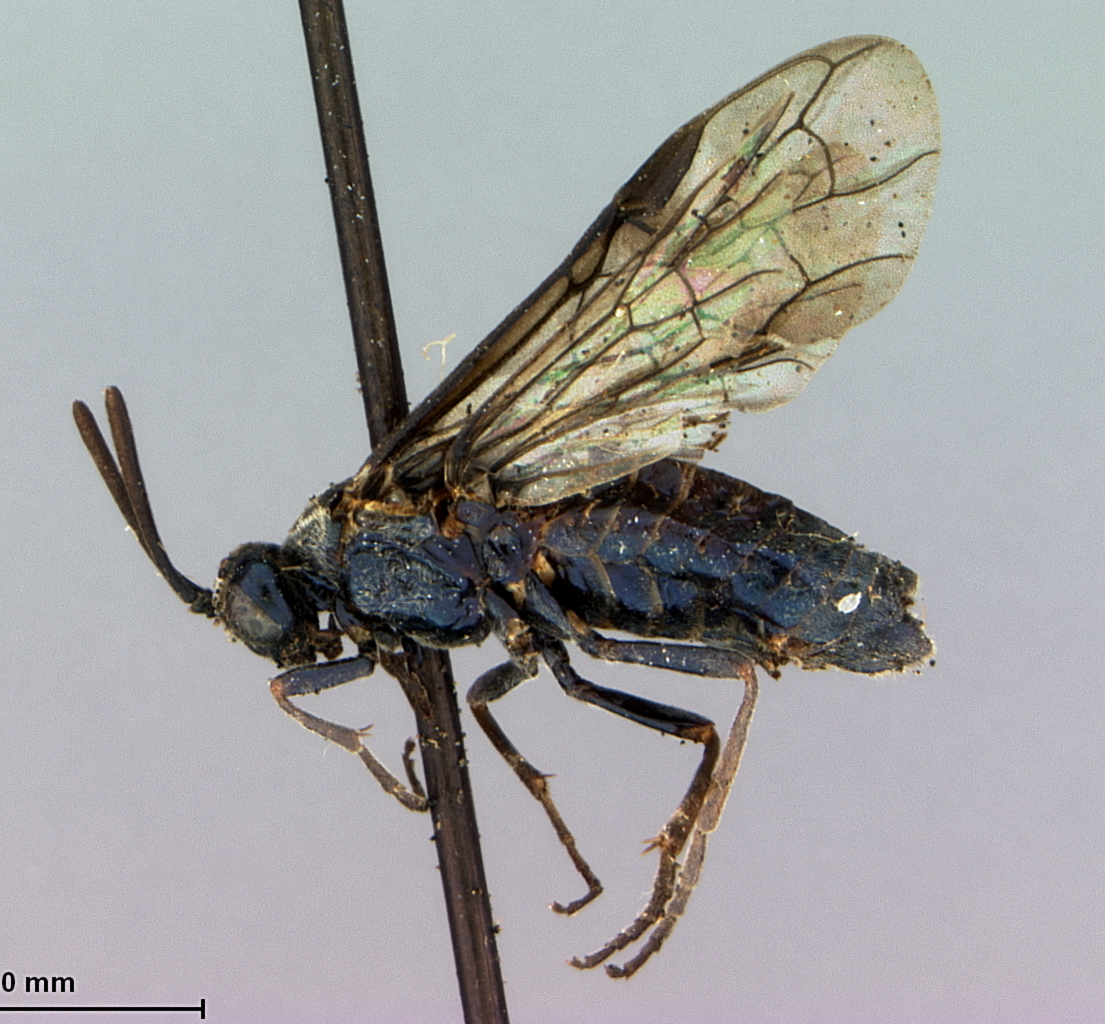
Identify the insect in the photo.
Arge curvaria
